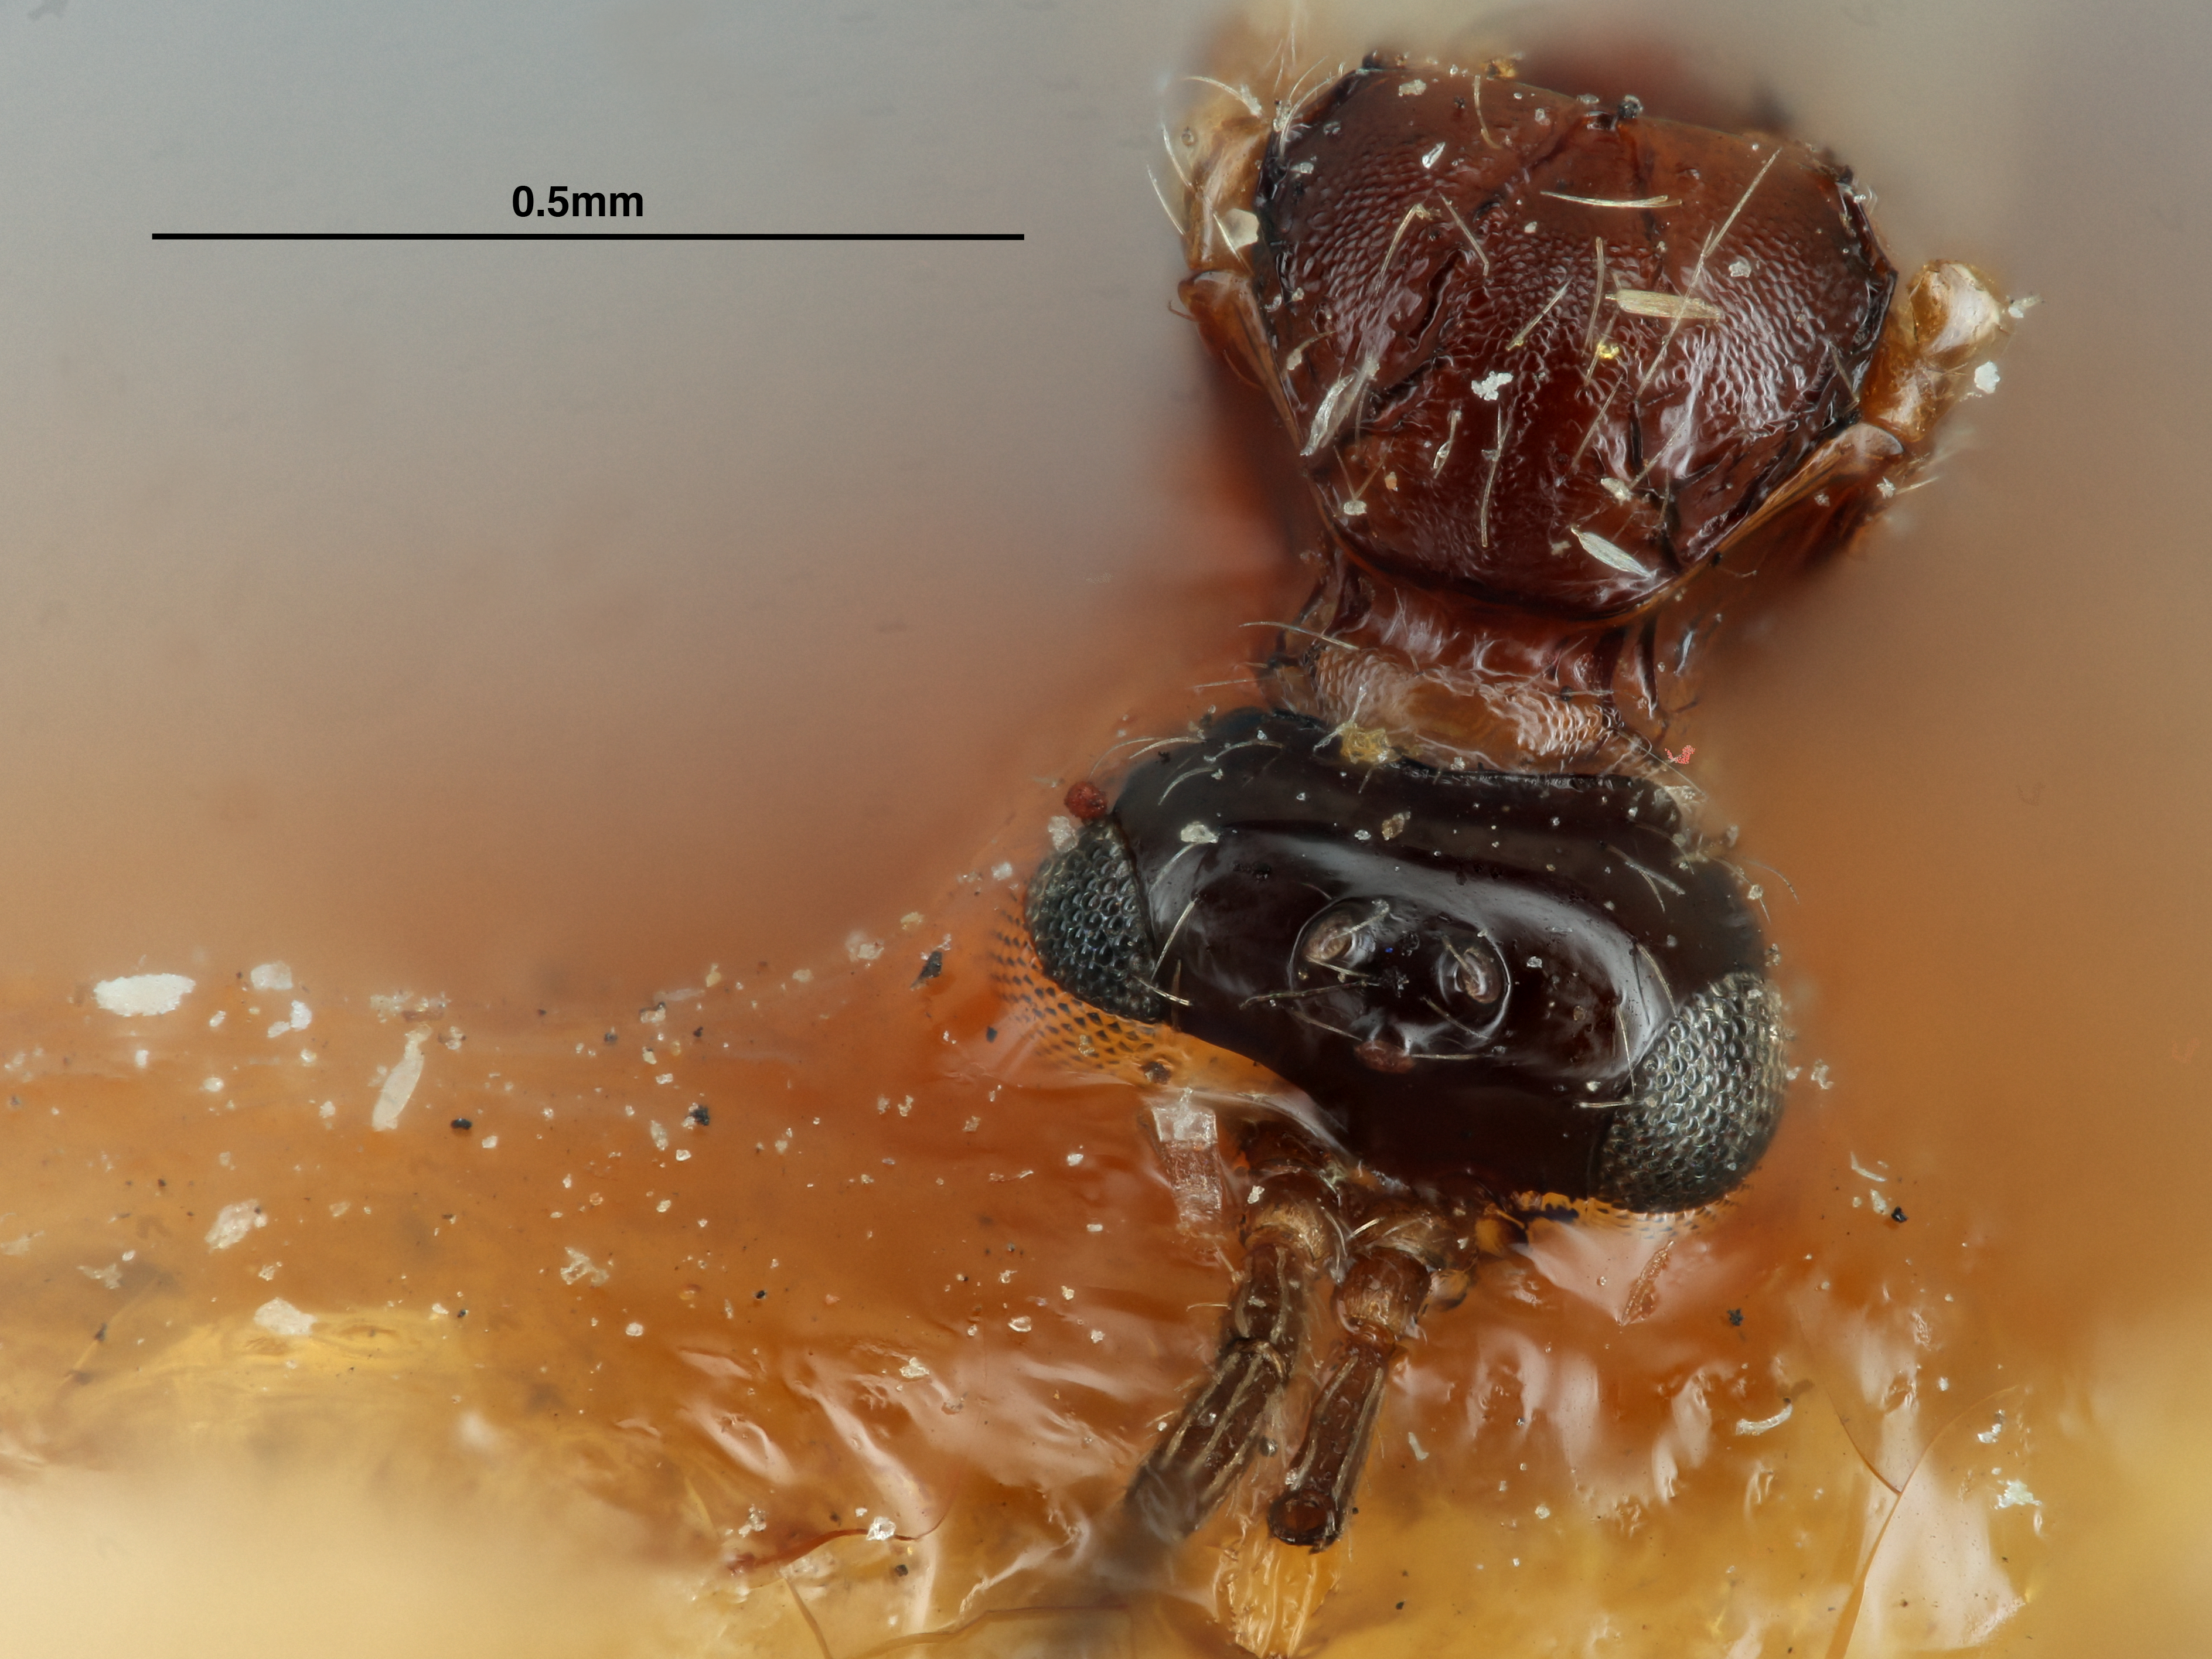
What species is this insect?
Araphis minuta
